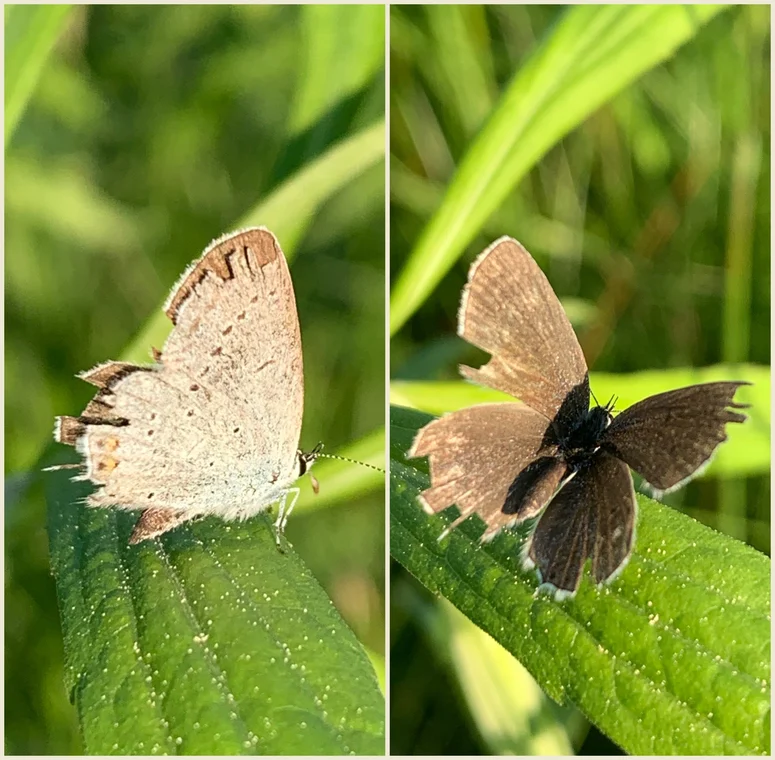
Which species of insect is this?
Cupido argiades (also Elkalyce argiades)
